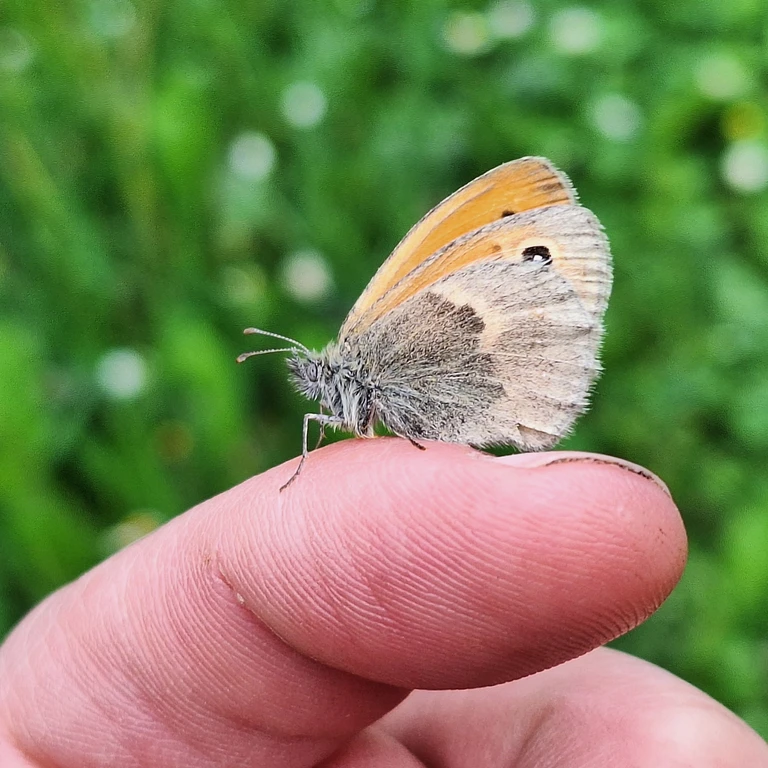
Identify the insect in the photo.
Coenonympha pamphilus
